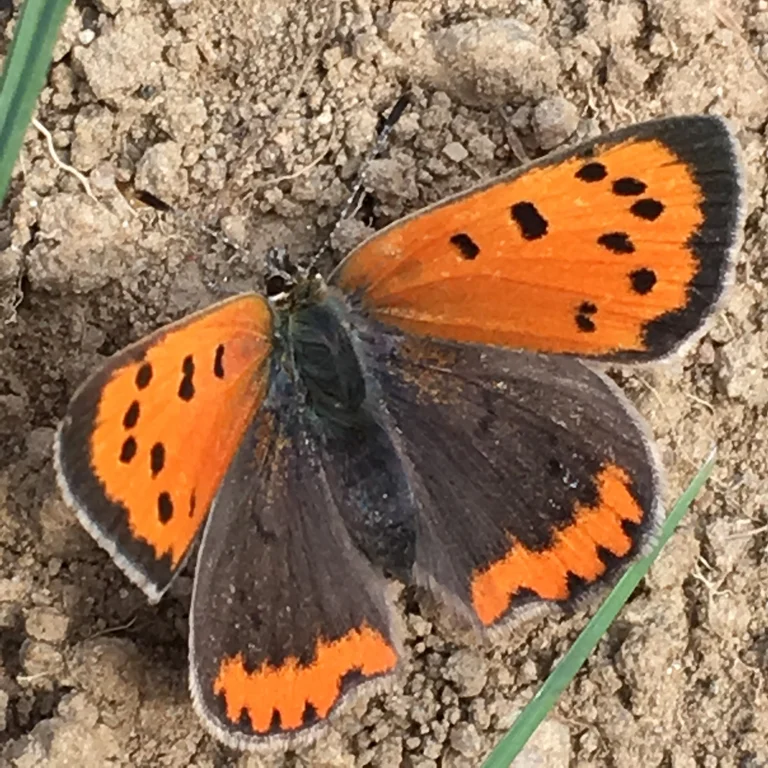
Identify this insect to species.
Lycaena phlaeas
